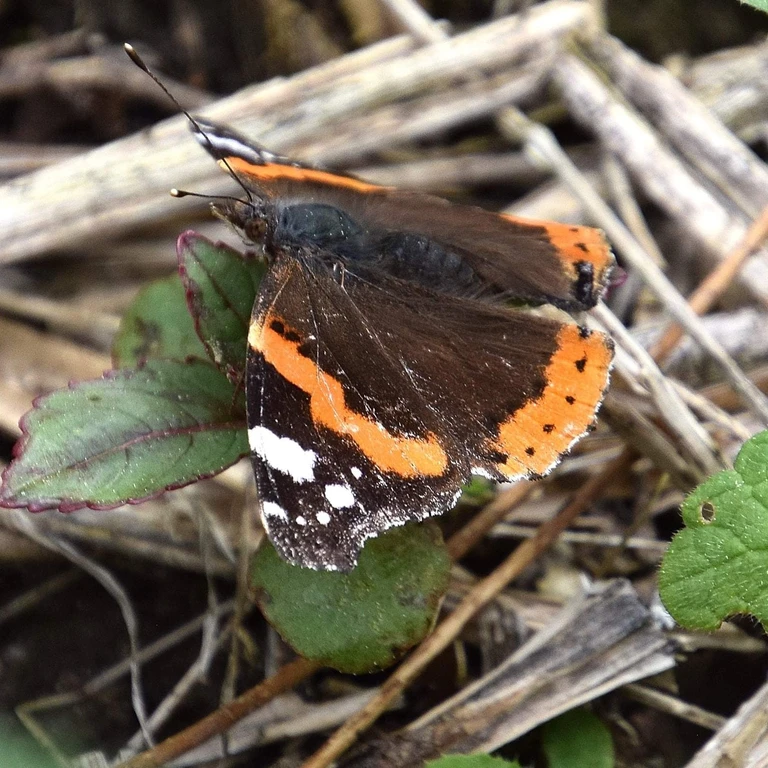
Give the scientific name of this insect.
Vanessa atalanta
